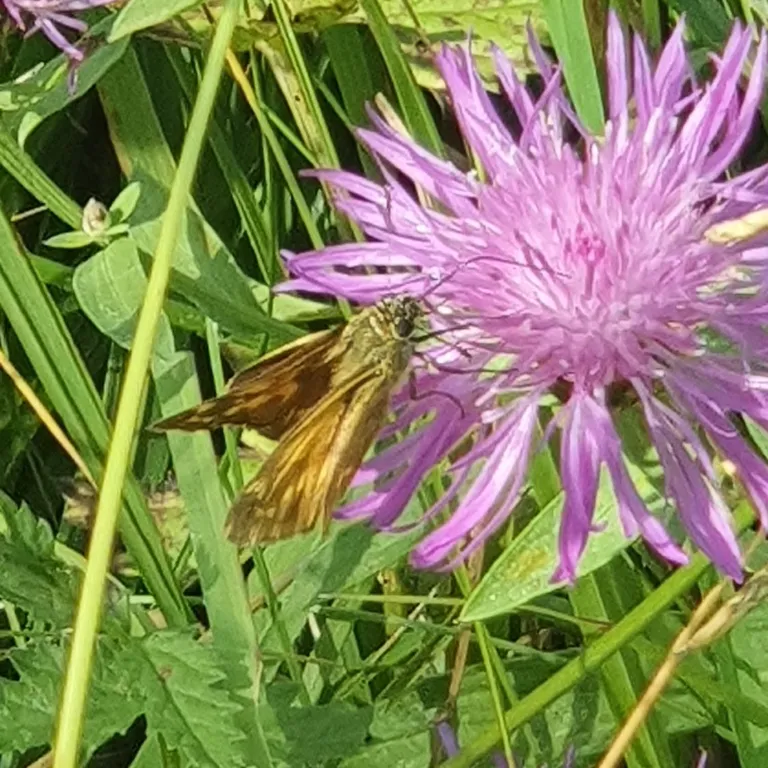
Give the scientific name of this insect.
Ochlodes sylvanus (also Ochlodes venata)
